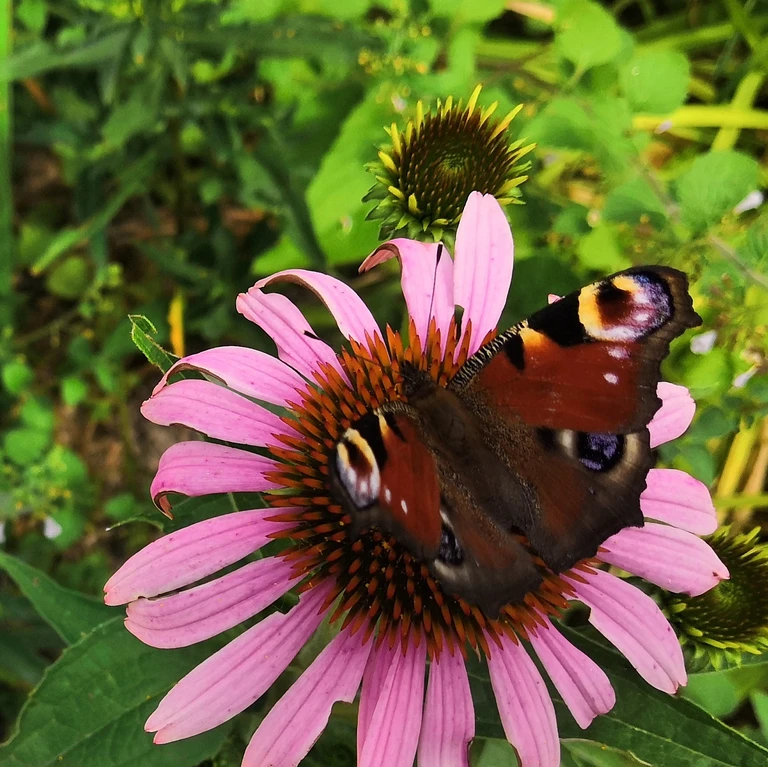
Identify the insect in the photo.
Aglais io
